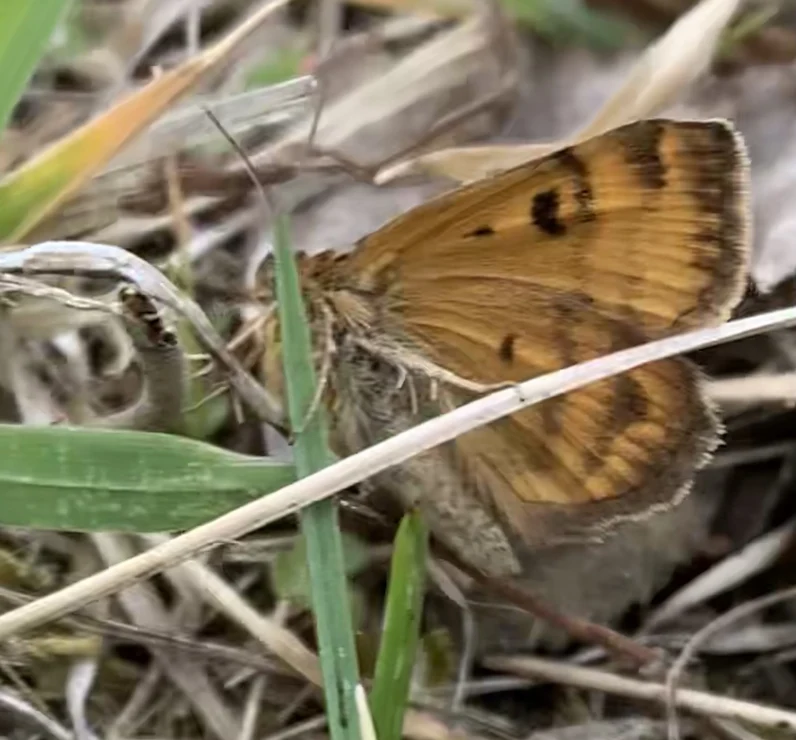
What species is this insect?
Euclidia glyphica
